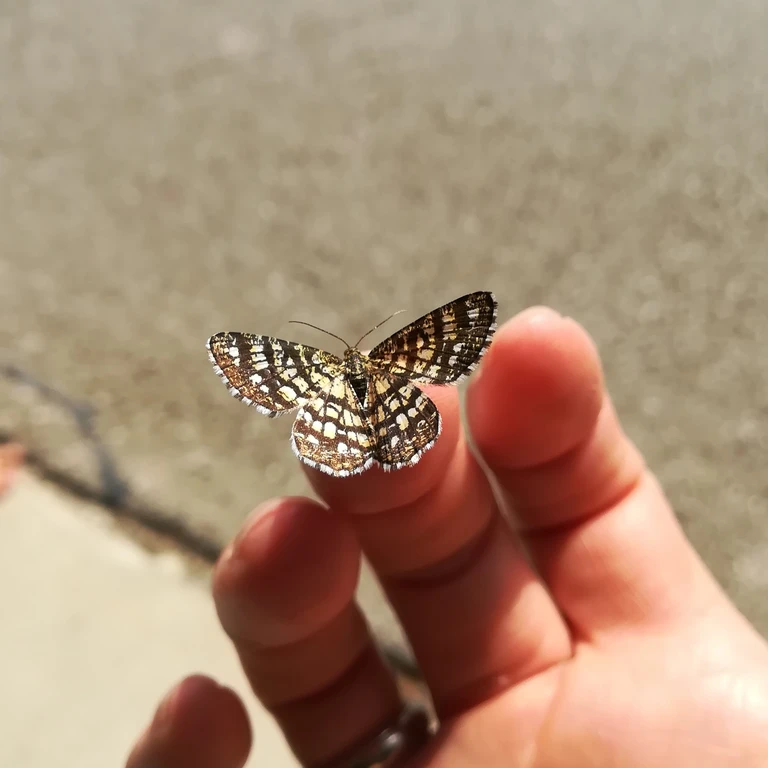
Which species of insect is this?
Chiasmia clathrata
